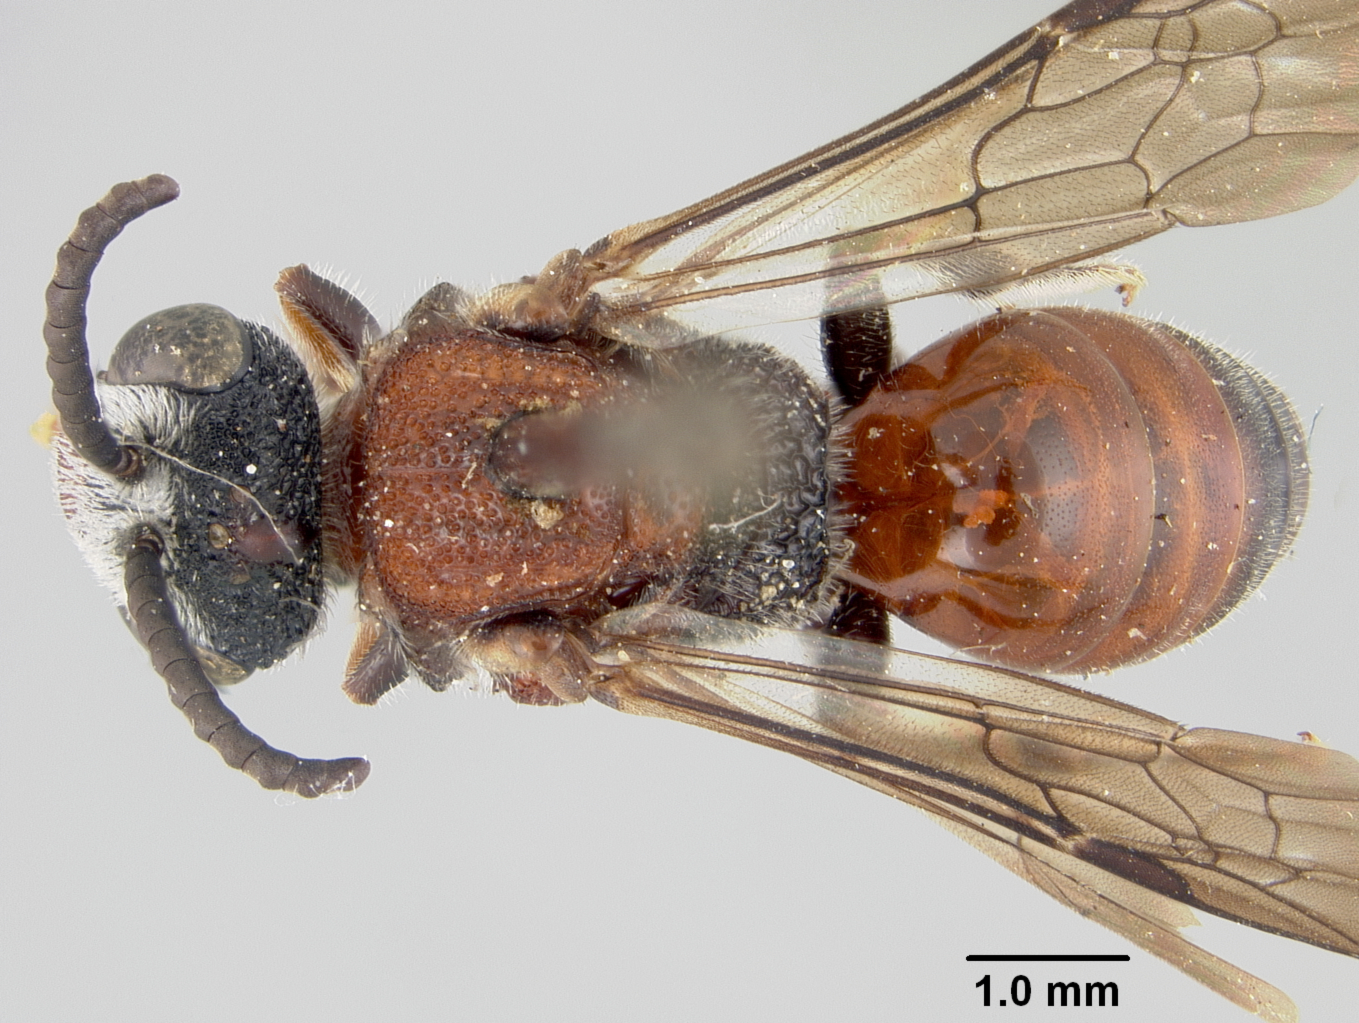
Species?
Sphecodes ignitus
